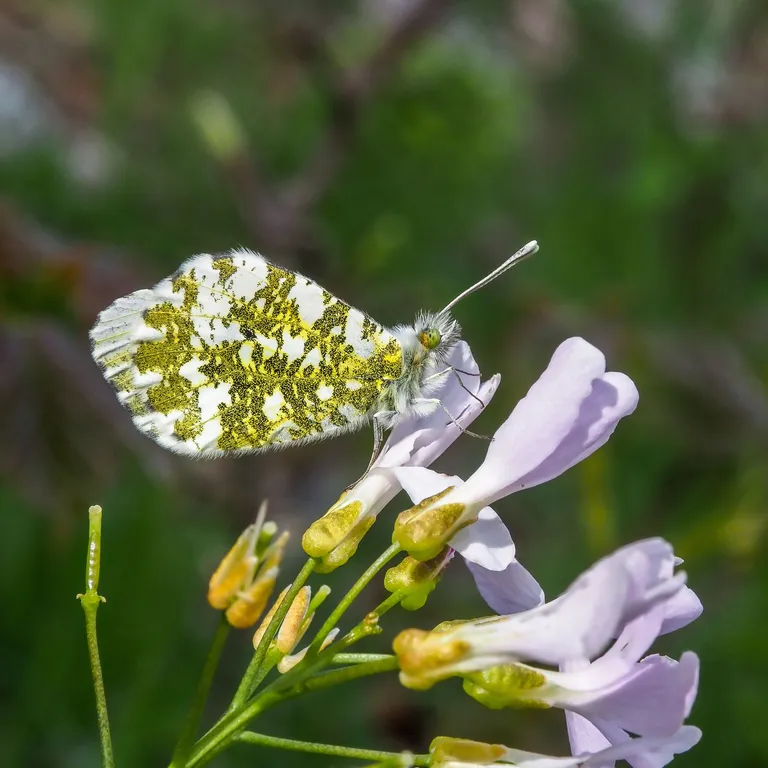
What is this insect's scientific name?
Anthocharis cardamines
